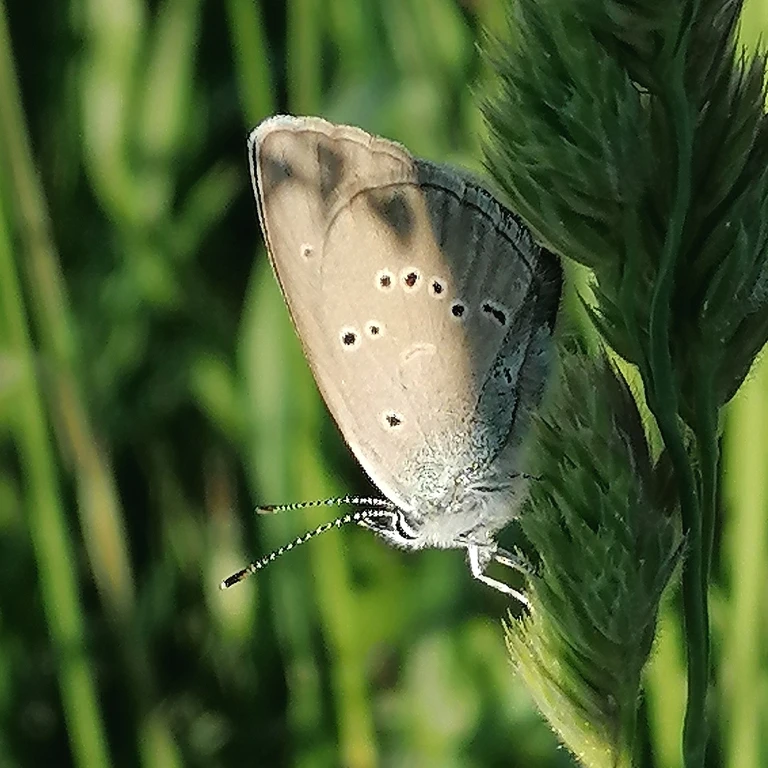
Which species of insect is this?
Cyaniris semiargus
